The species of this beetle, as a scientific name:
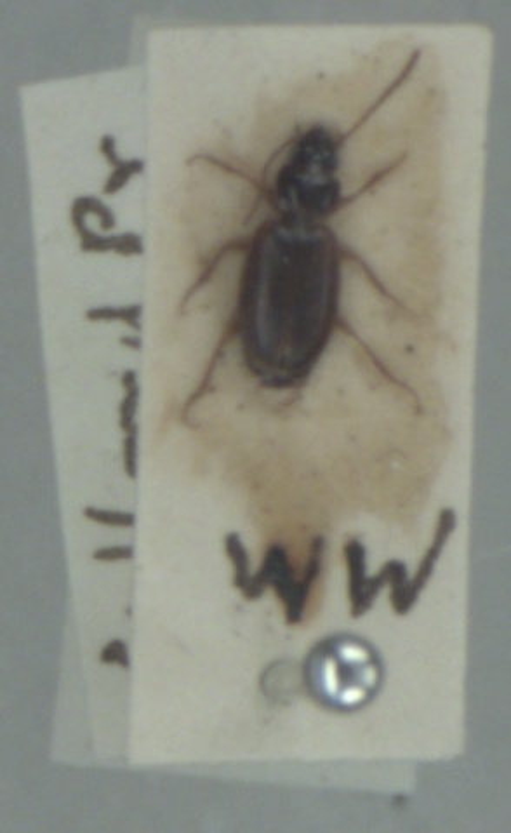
Trechus quadristriatus
